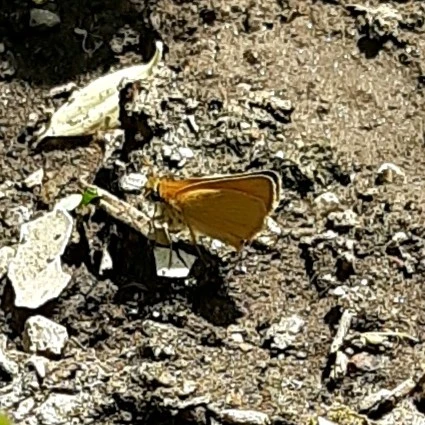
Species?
Ochlodes sylvanus (also Ochlodes venata)
